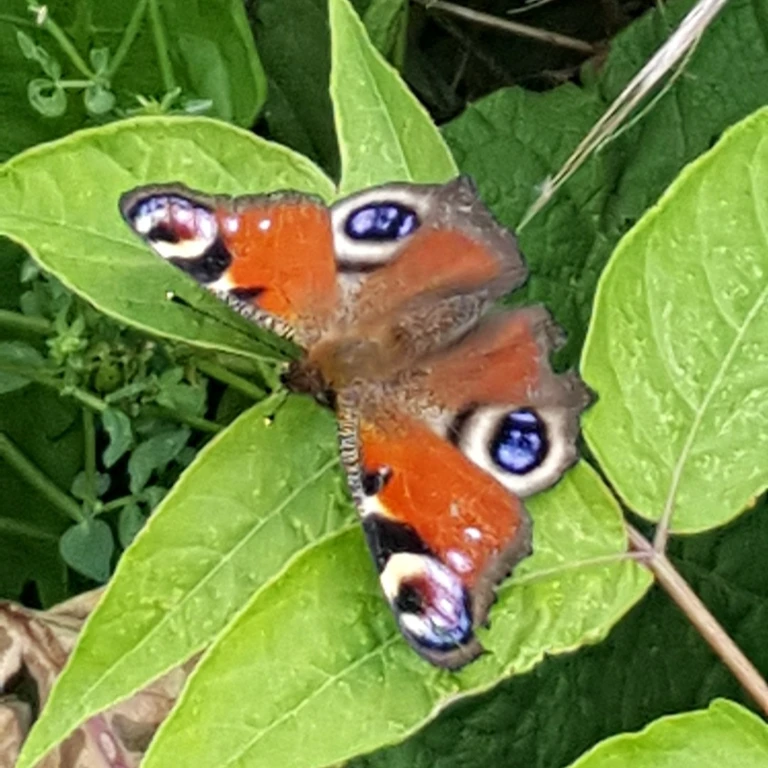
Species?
Aglais io
